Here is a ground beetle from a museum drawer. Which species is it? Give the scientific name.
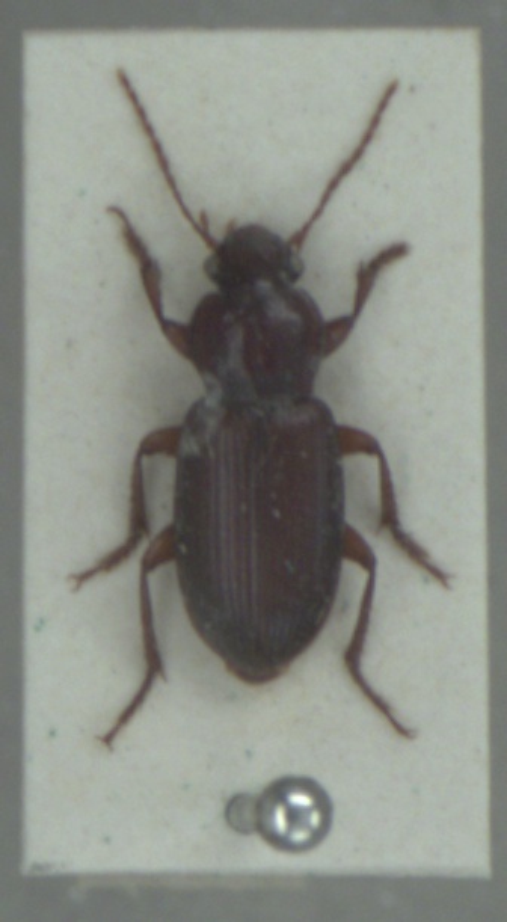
Ophonus cordatus
